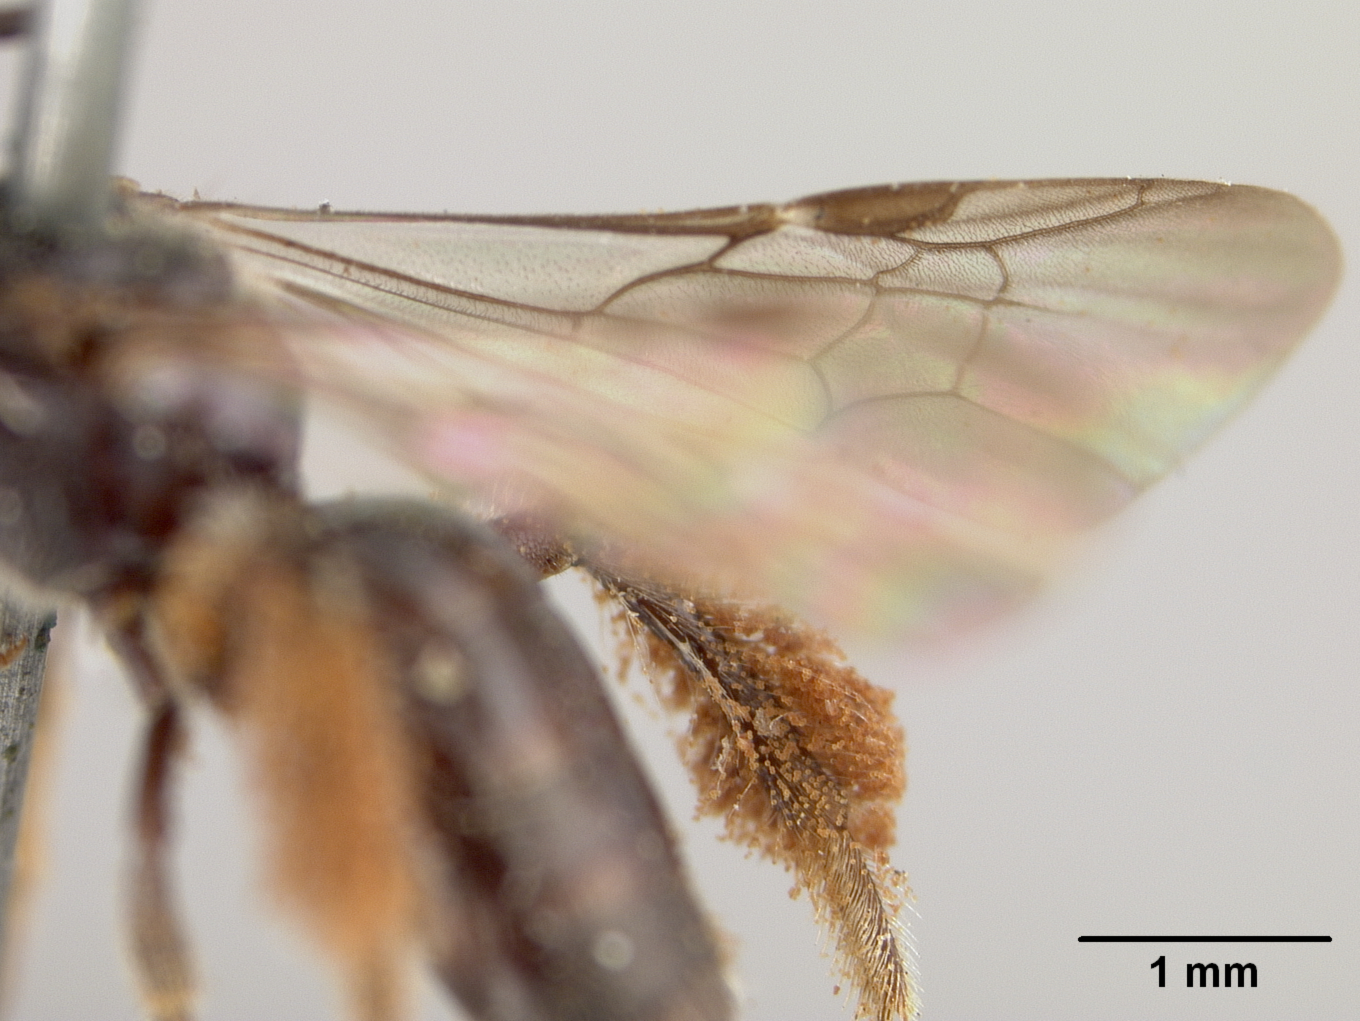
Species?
Calliopsis bidentis
